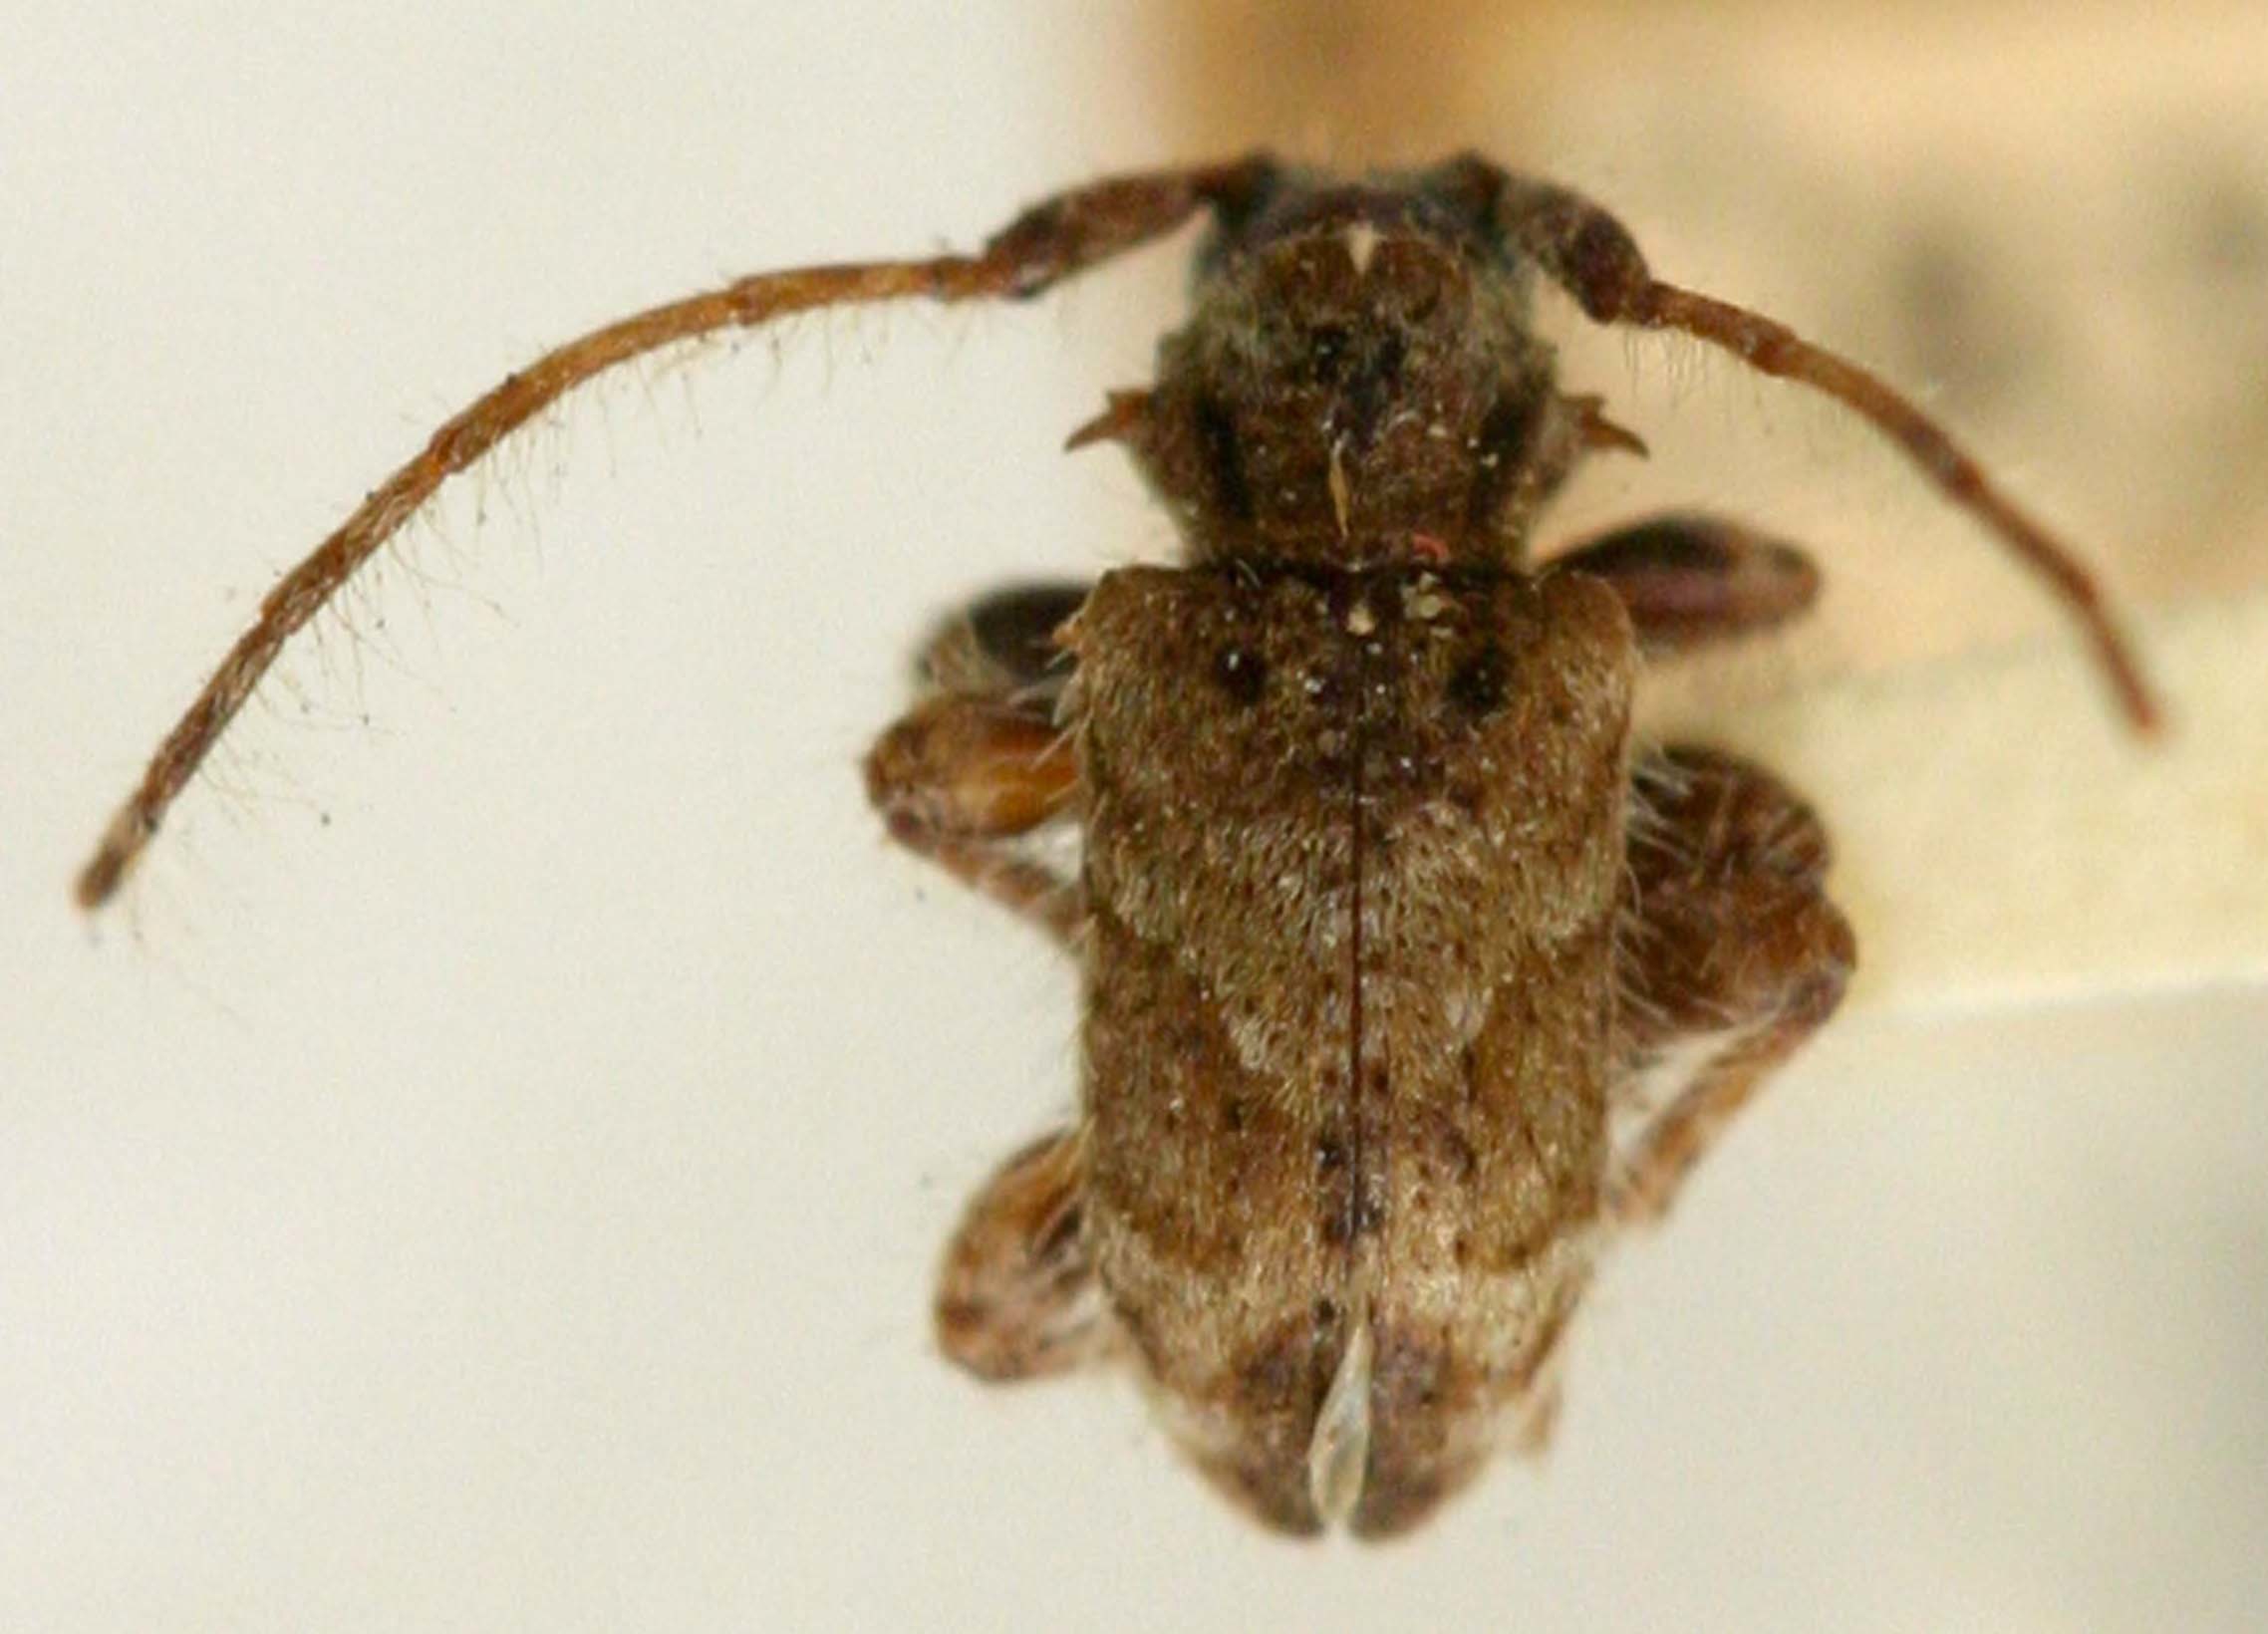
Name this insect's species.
Eneodes hirsuta
